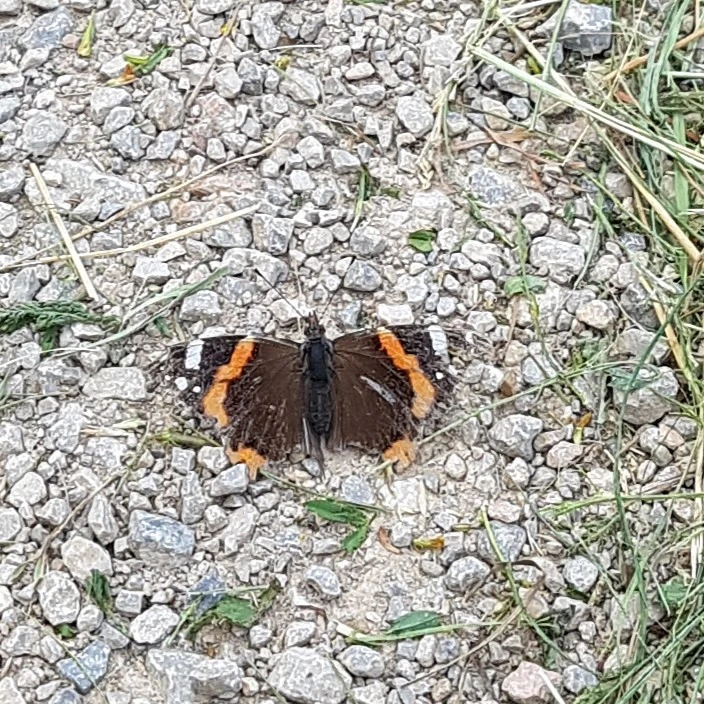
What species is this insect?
Vanessa atalanta
